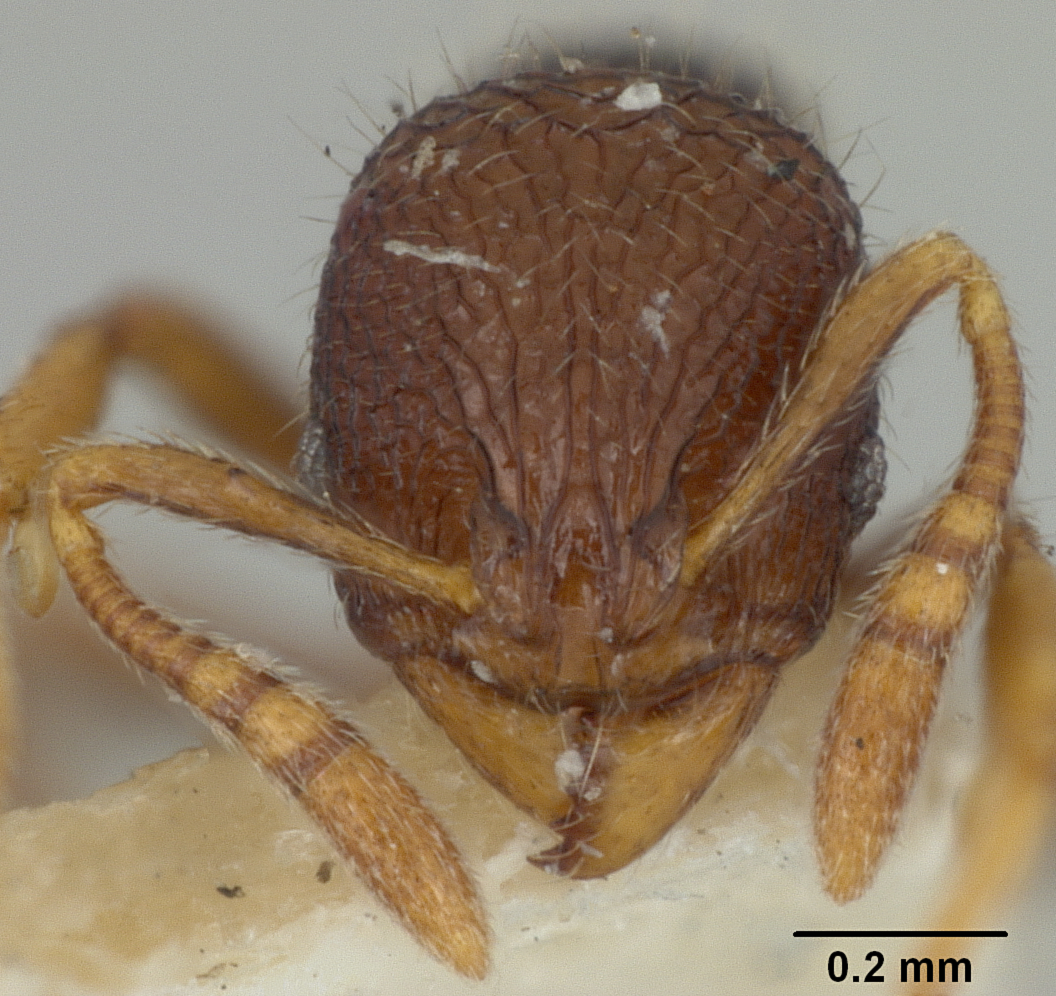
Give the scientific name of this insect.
Rogeria inermis
